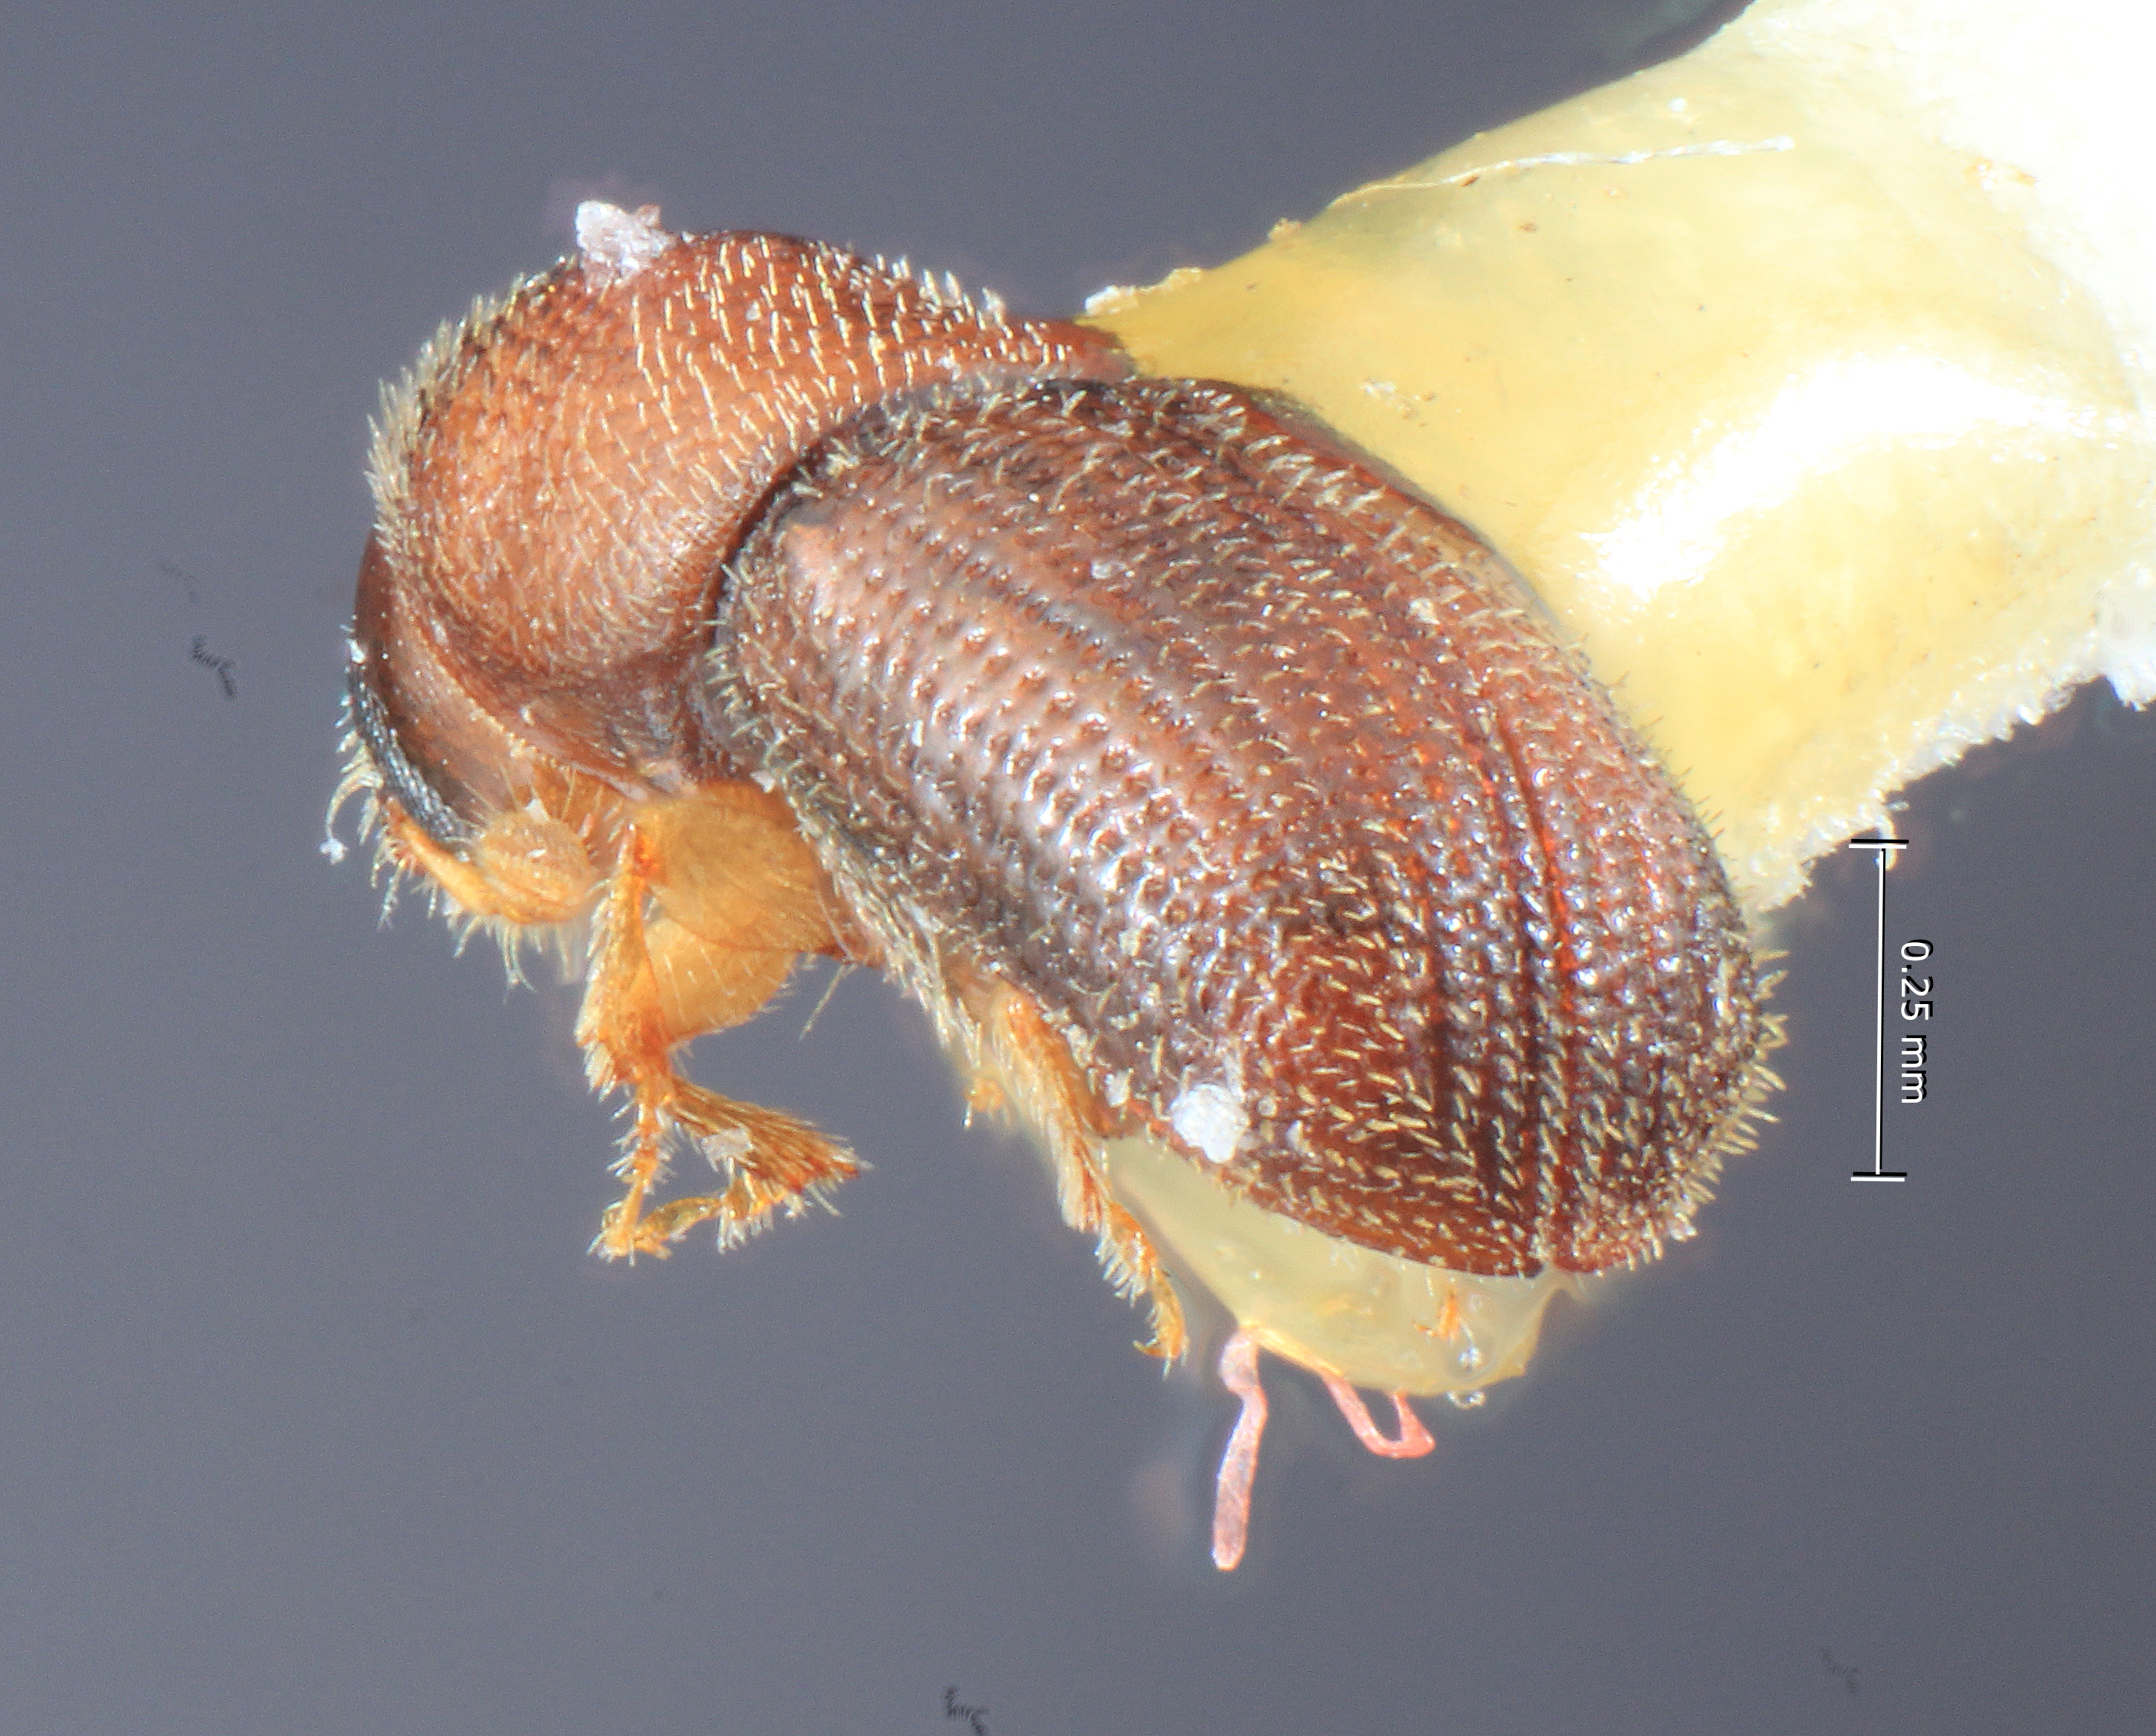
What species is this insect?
Dendroterus luteolus
